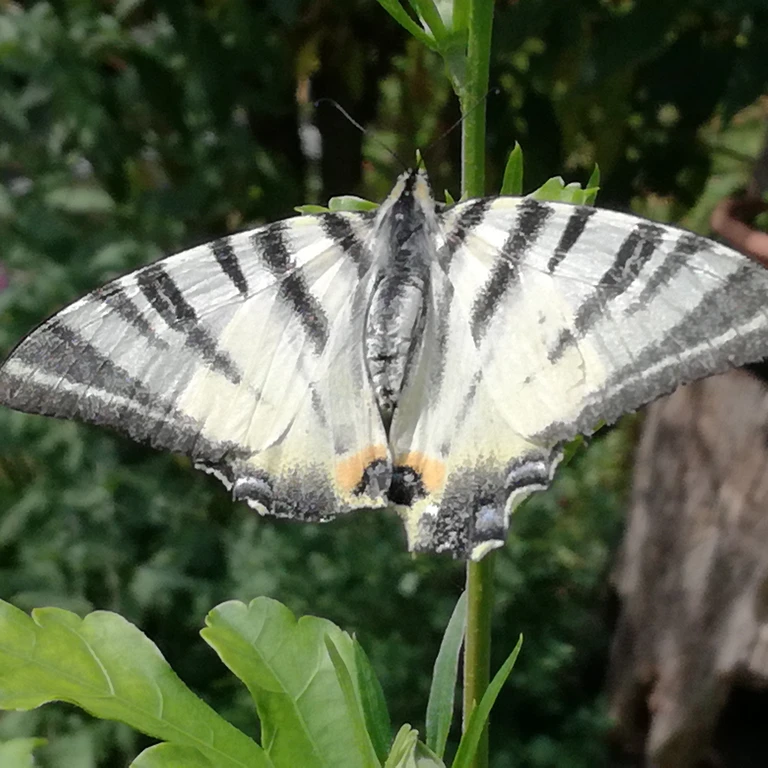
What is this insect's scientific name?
Iphiclides podalirius
